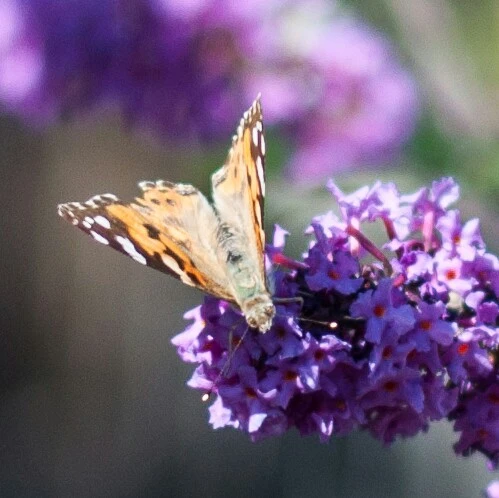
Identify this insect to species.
Vanessa cardui
